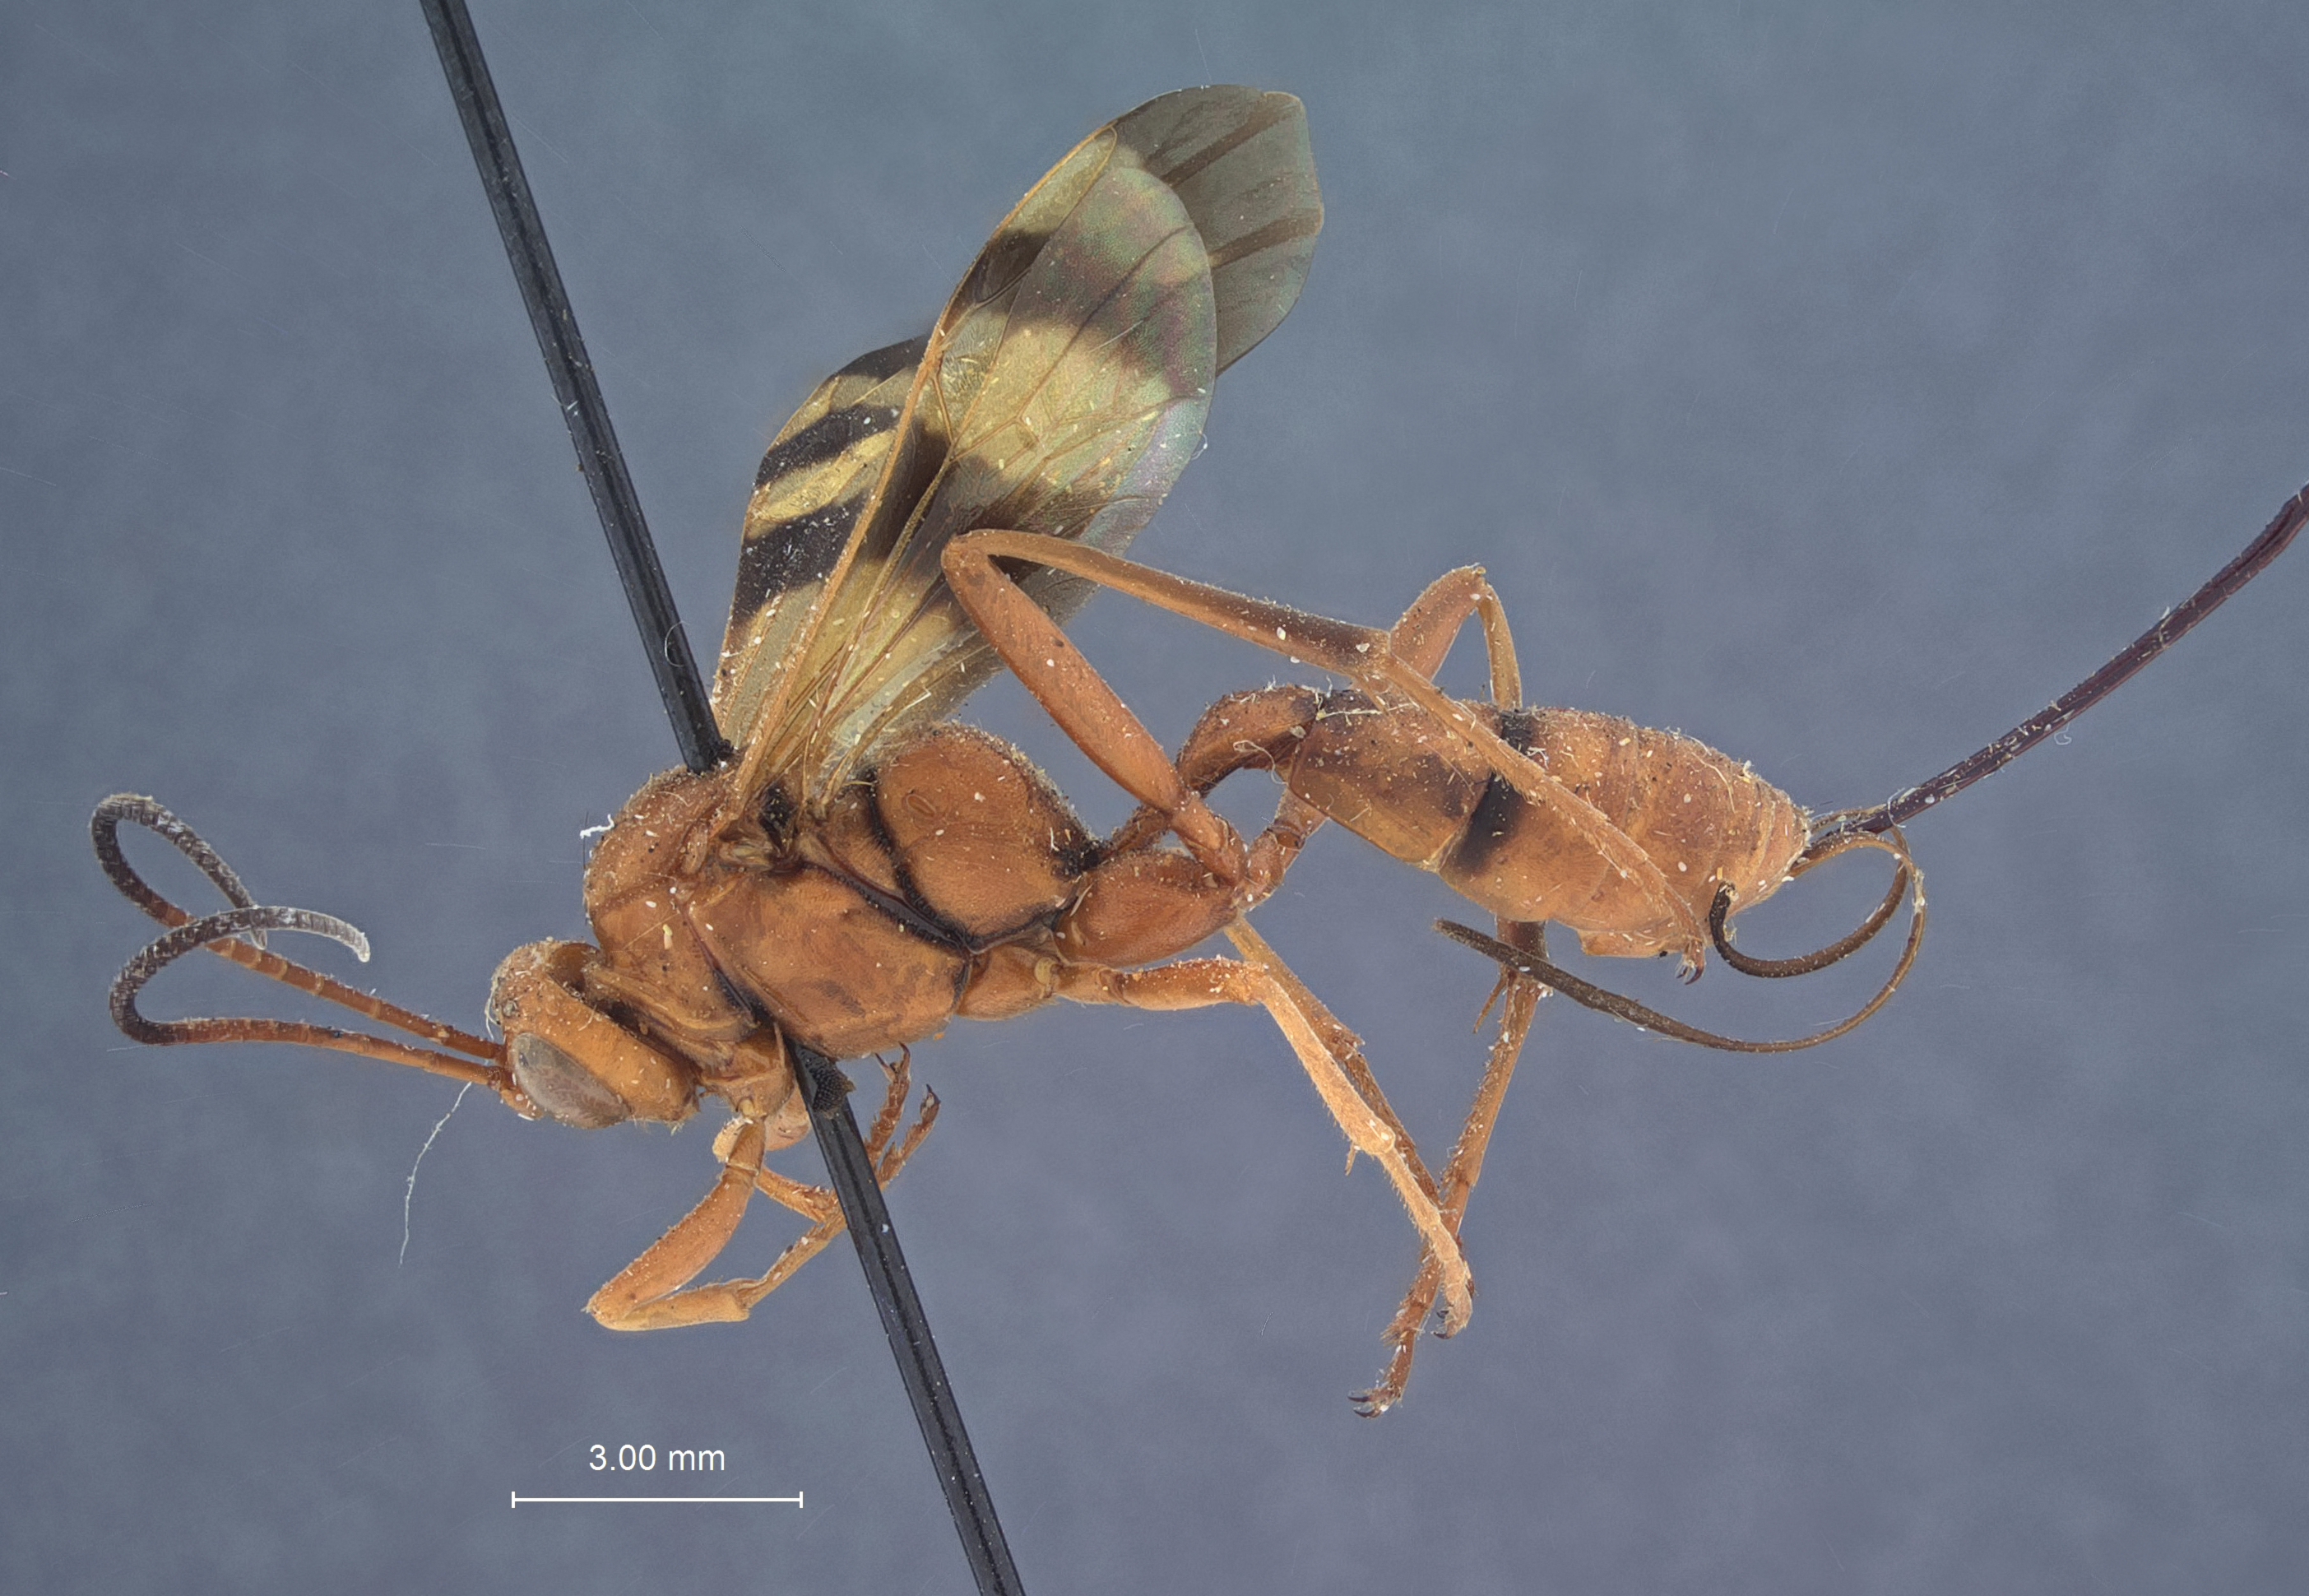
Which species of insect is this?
Compsocryptus texensis
